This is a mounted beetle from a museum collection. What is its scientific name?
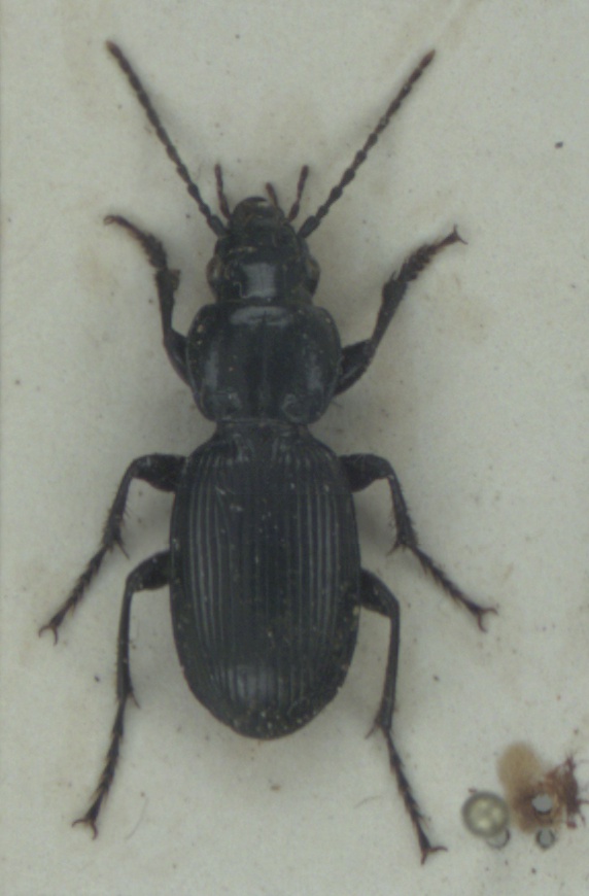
Pterostichus madidus
